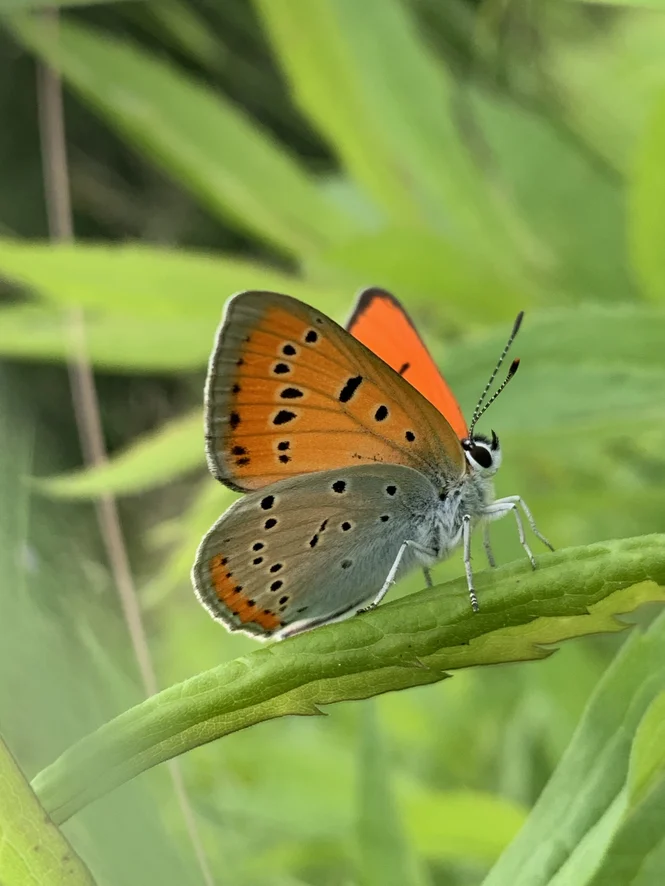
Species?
Lycaena dispar
